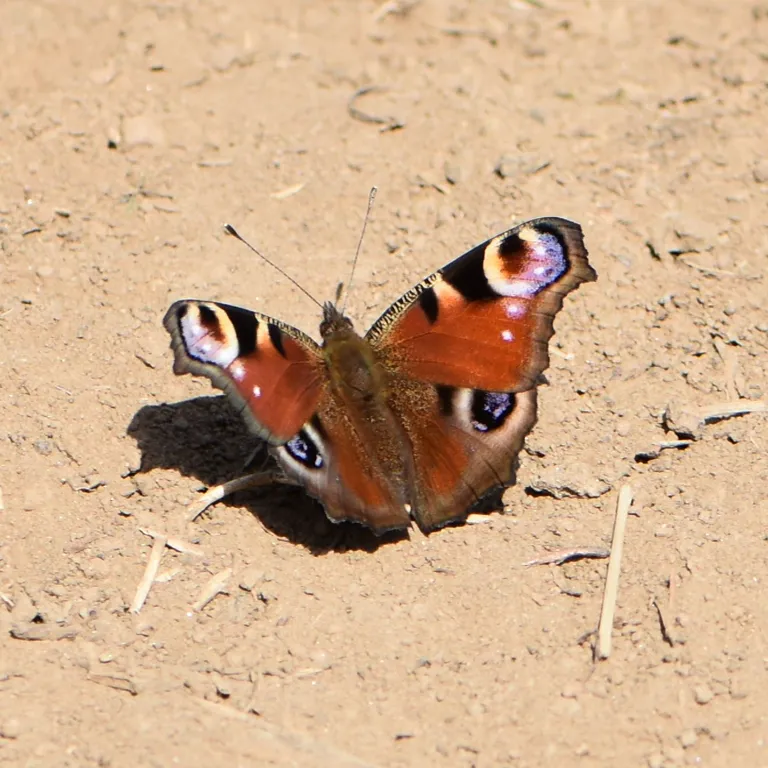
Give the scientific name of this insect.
Aglais io
